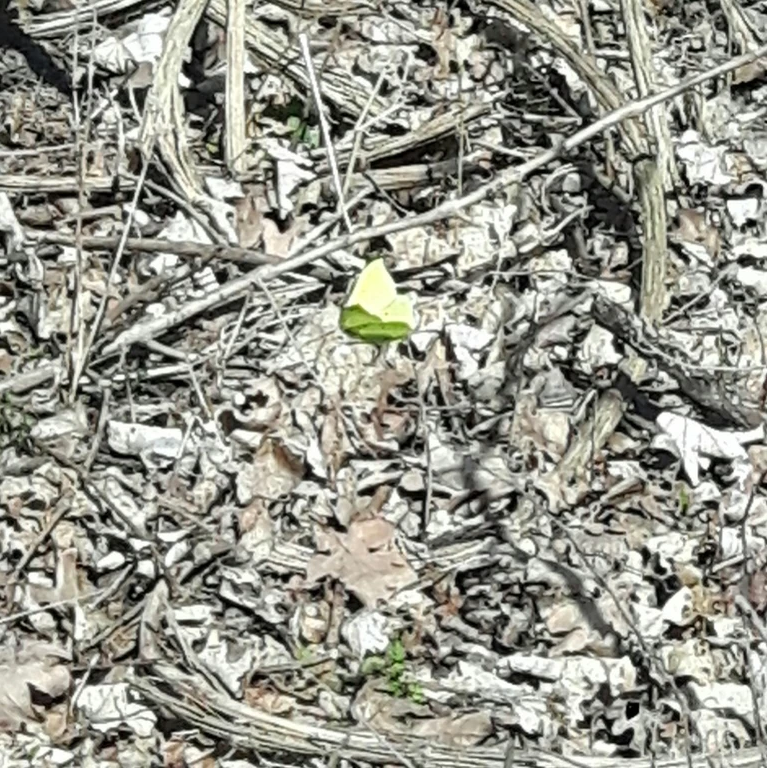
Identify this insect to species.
Gonepteryx rhamni
